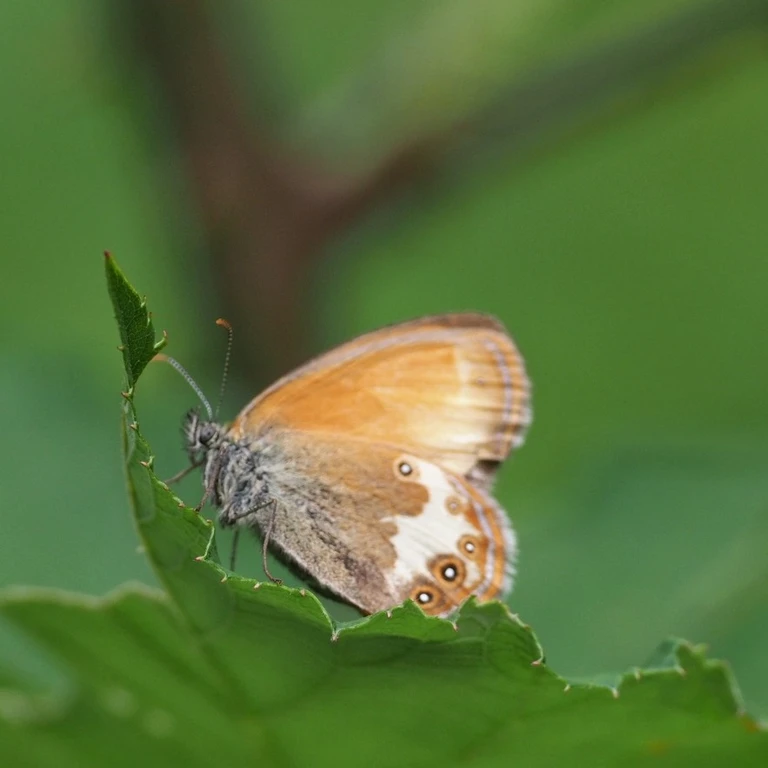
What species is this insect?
Coenonympha arcania
